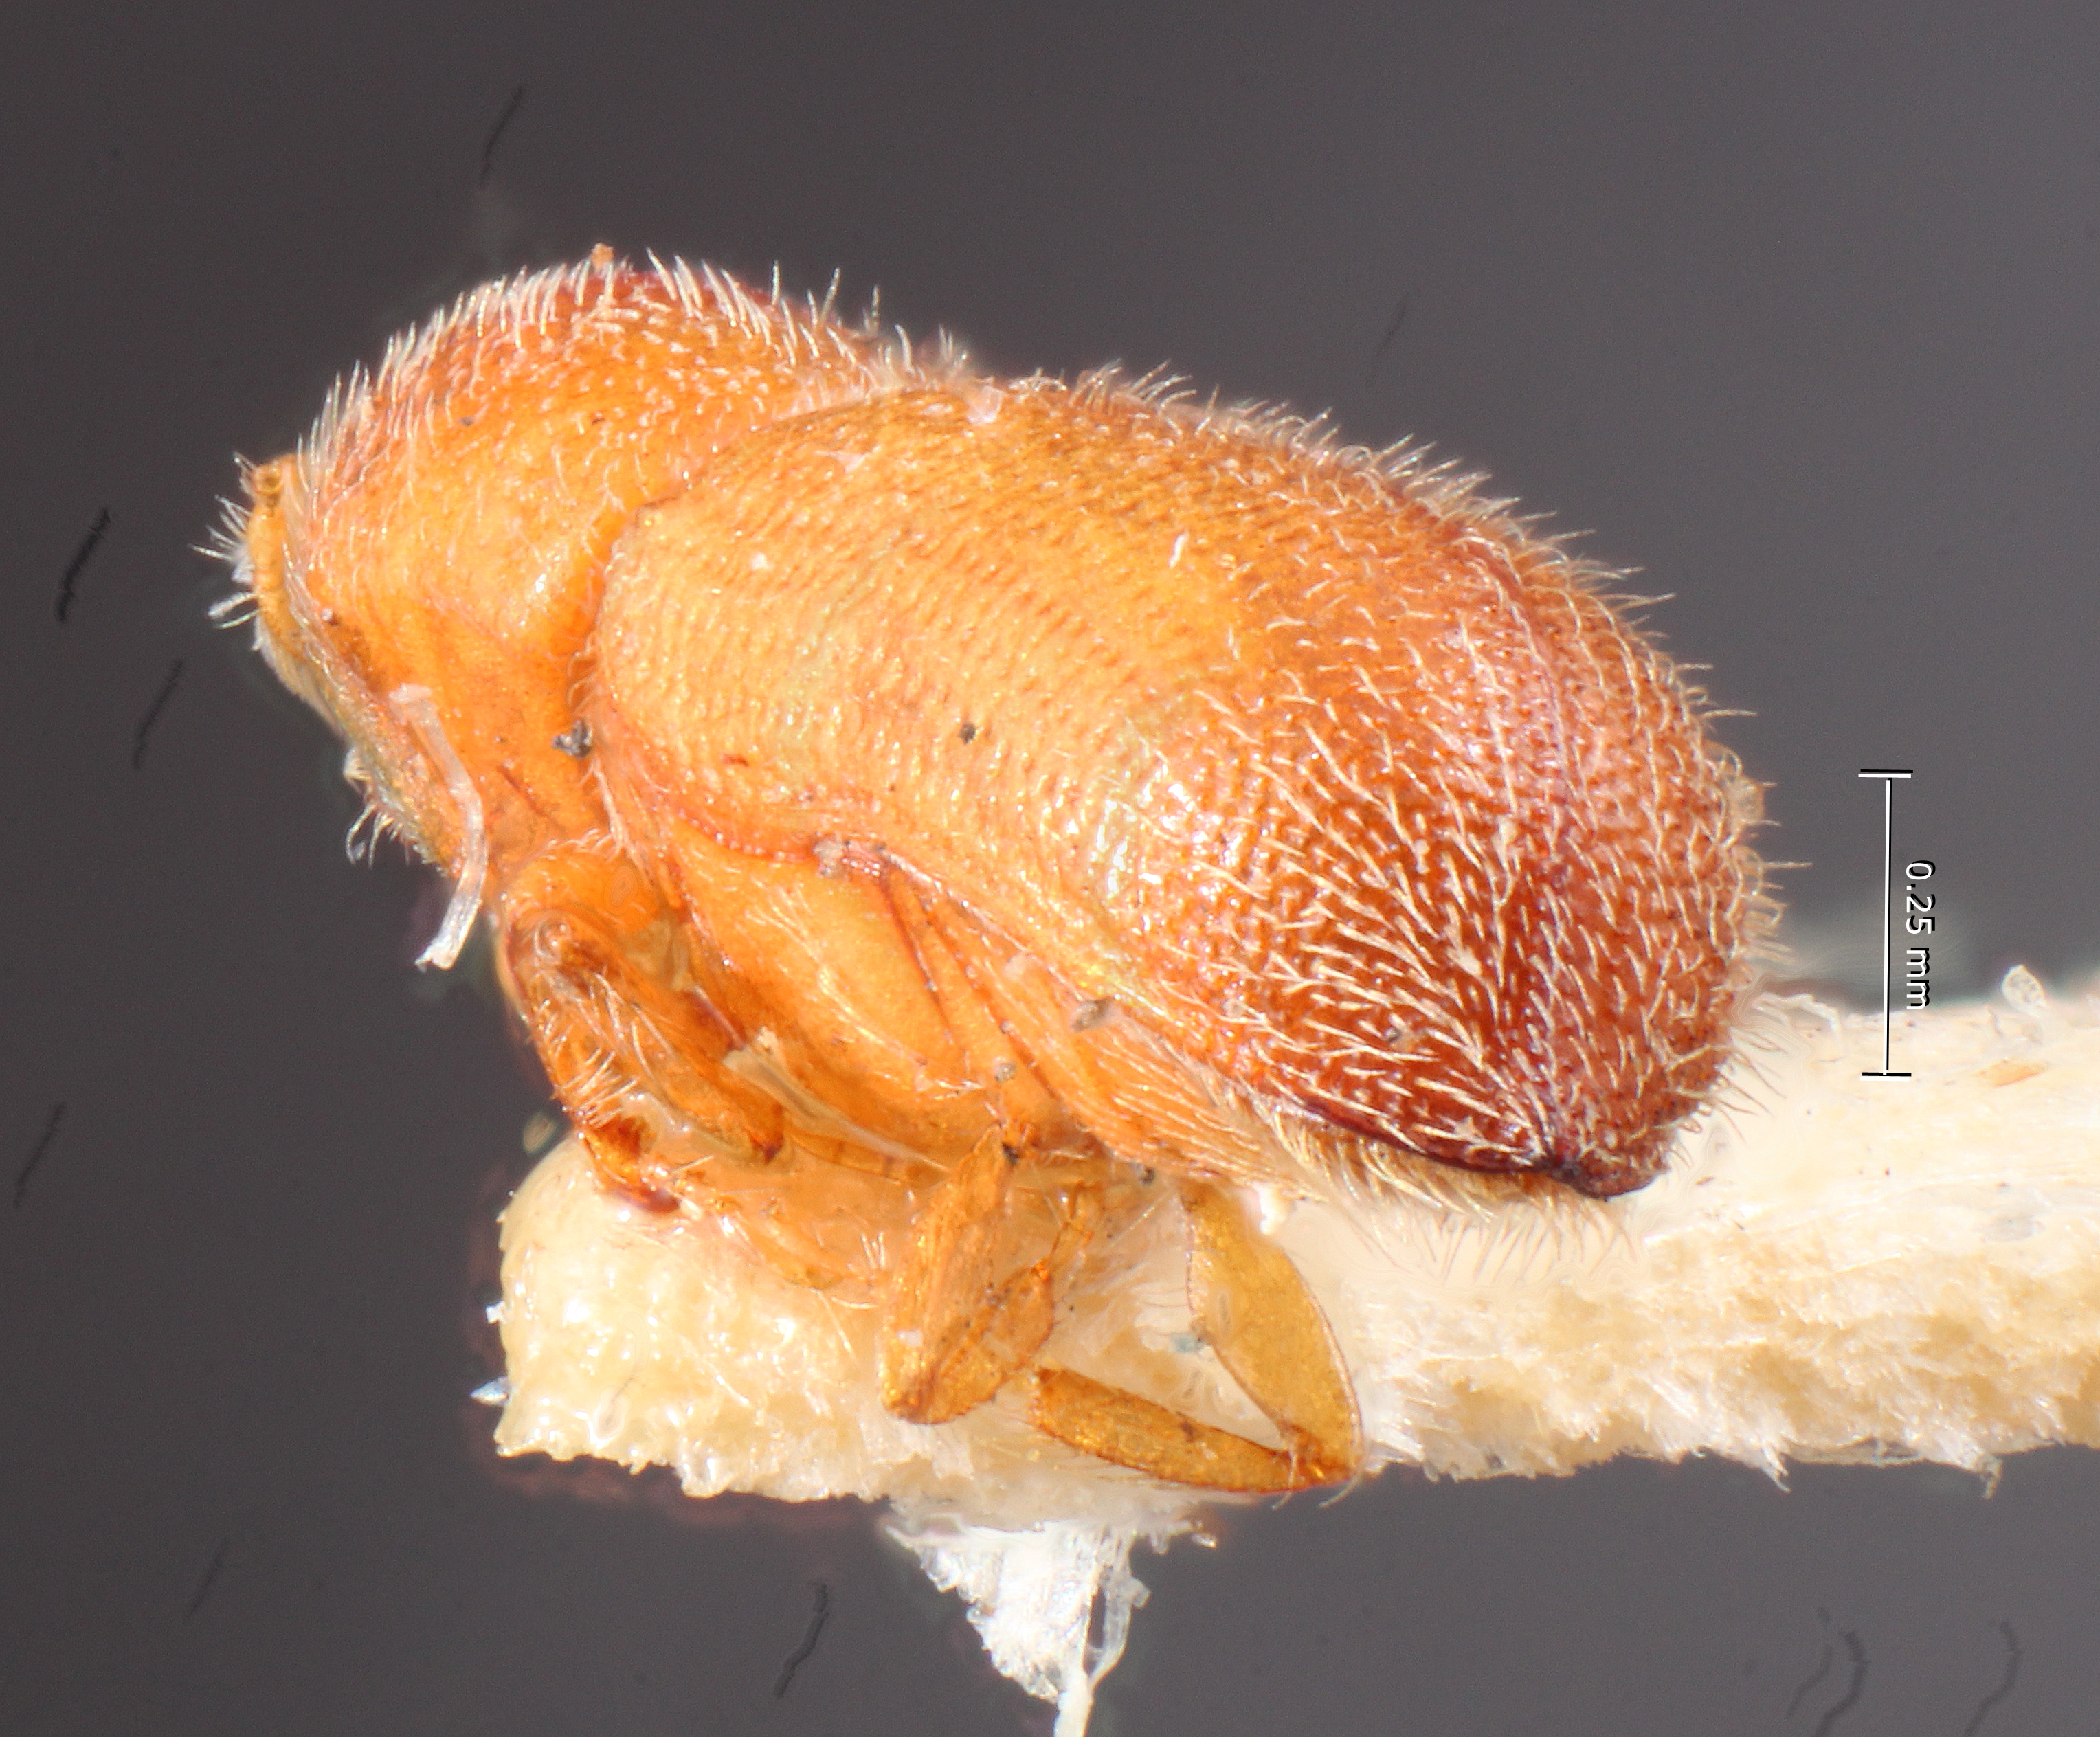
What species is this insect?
Micracis swainei
